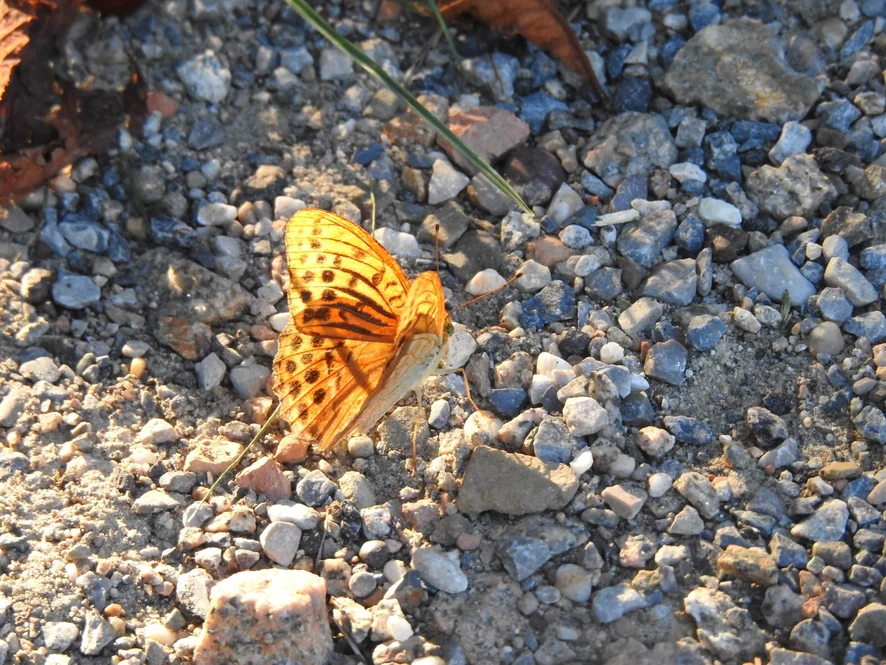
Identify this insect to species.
Argynnis paphia
